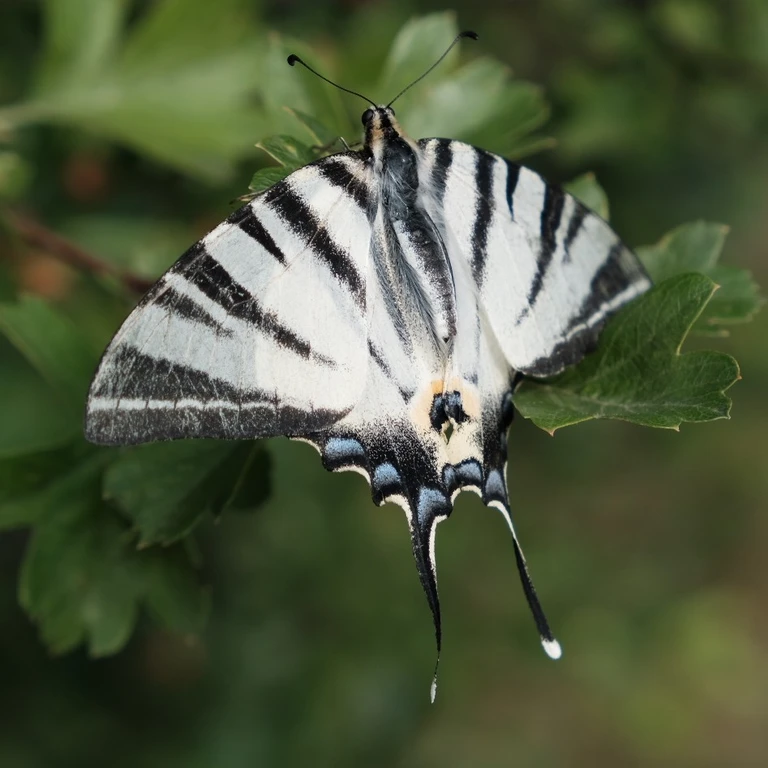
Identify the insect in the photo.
Iphiclides podalirius
